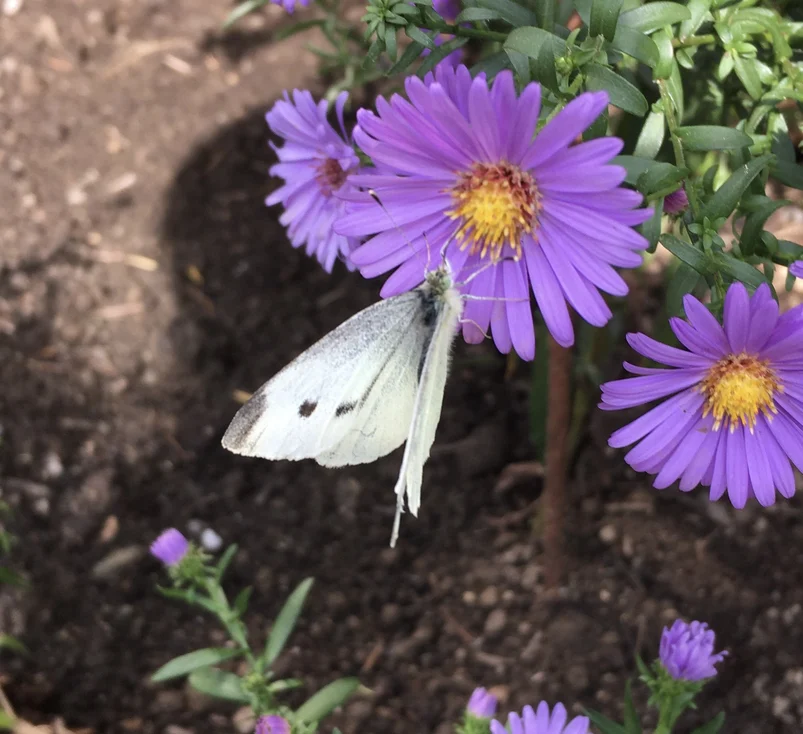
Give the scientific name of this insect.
Pieris rapae
